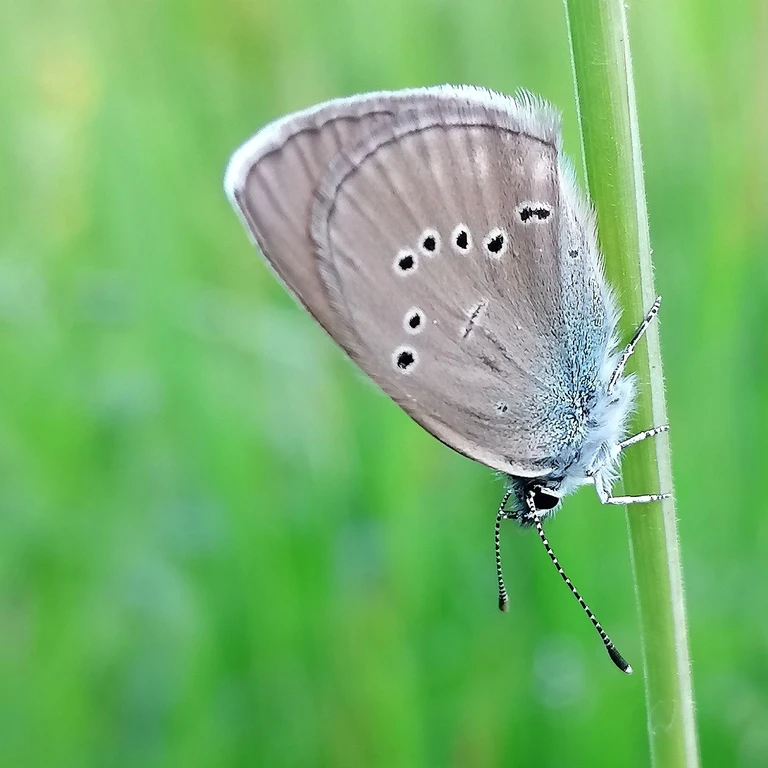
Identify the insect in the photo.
Cyaniris semiargus
